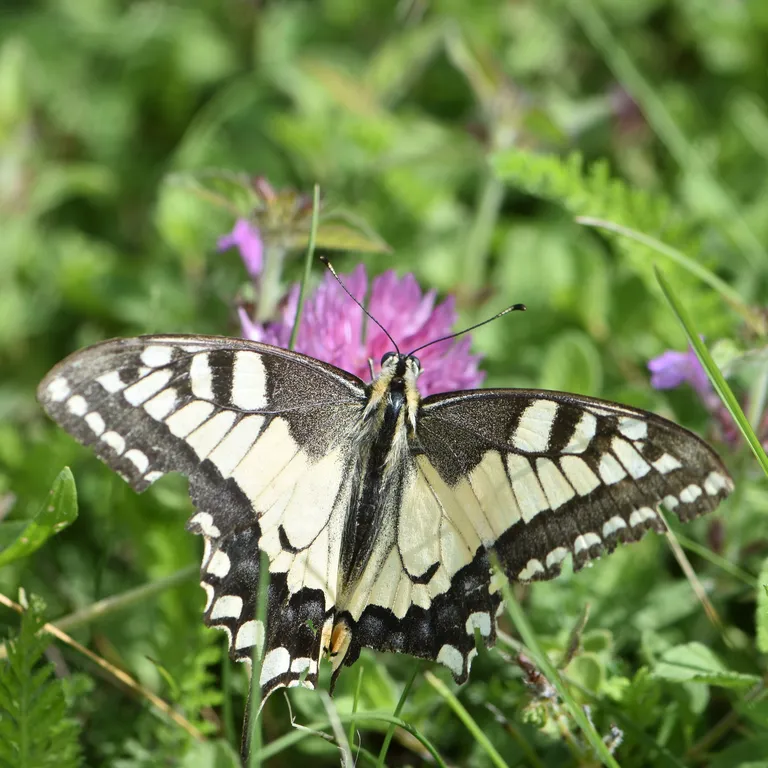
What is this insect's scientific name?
Papilio machaon
